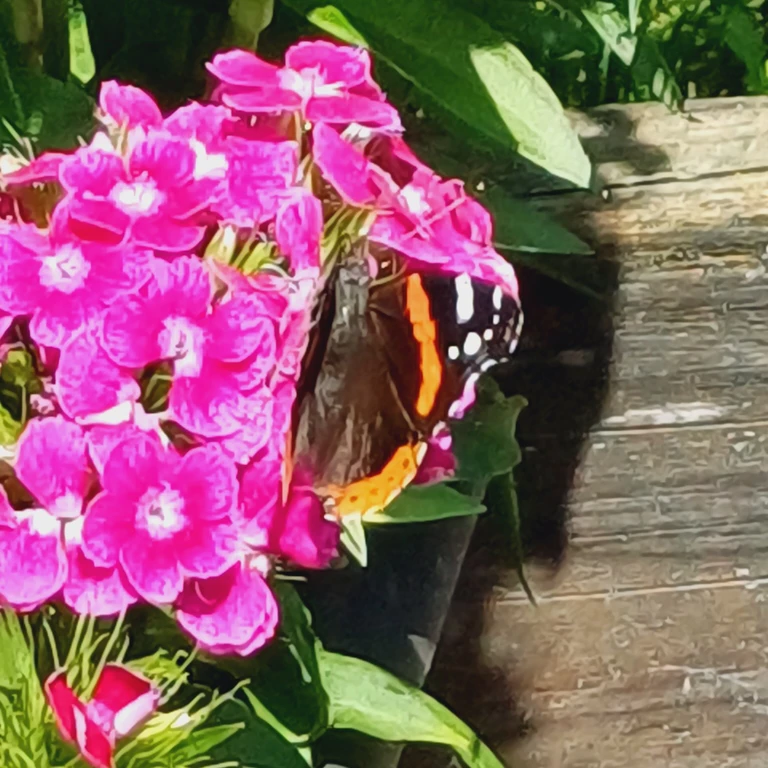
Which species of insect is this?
Vanessa atalanta
